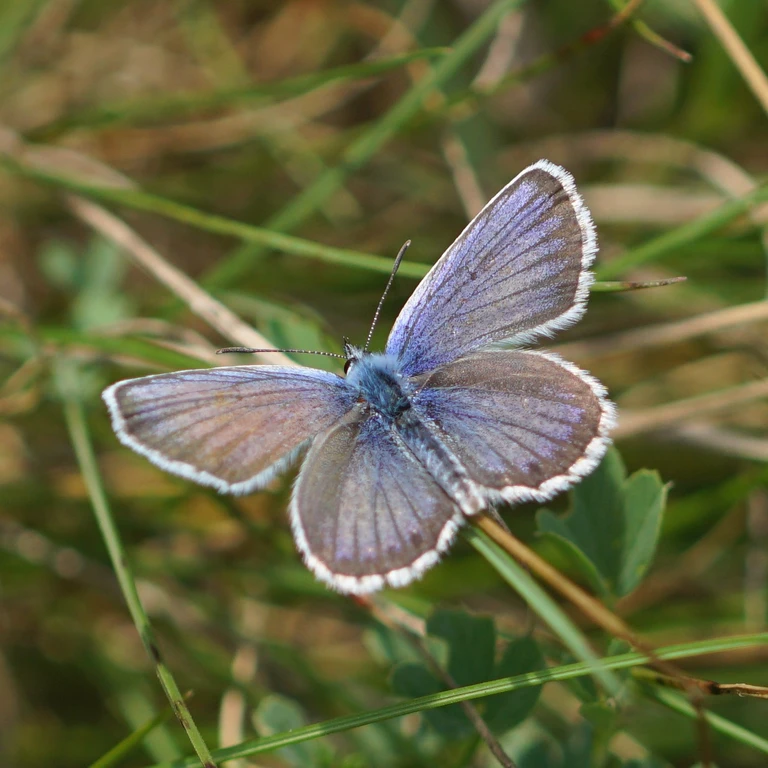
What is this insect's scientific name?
Plebejus argus
